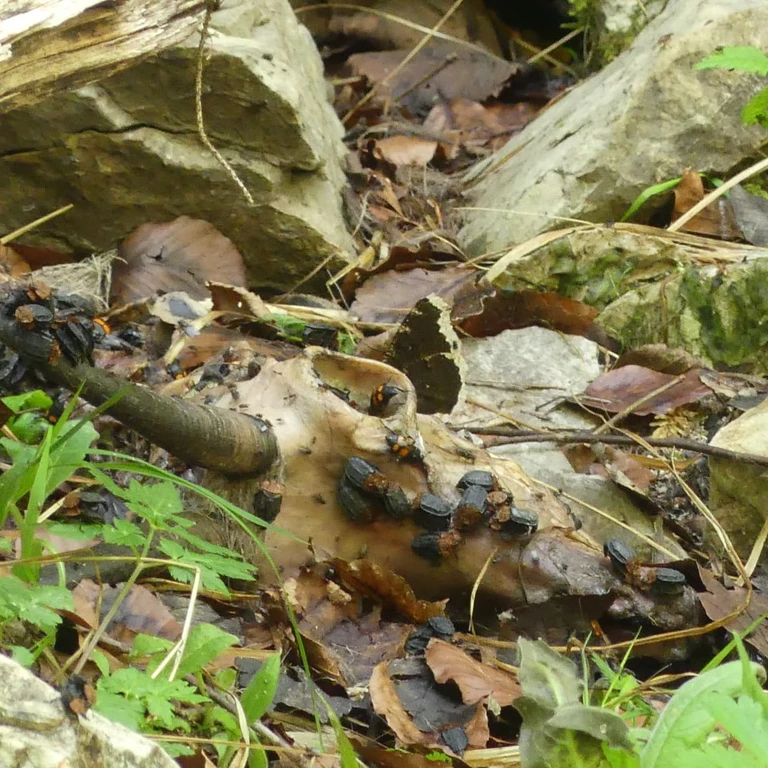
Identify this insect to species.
Nymphalis antiopa
